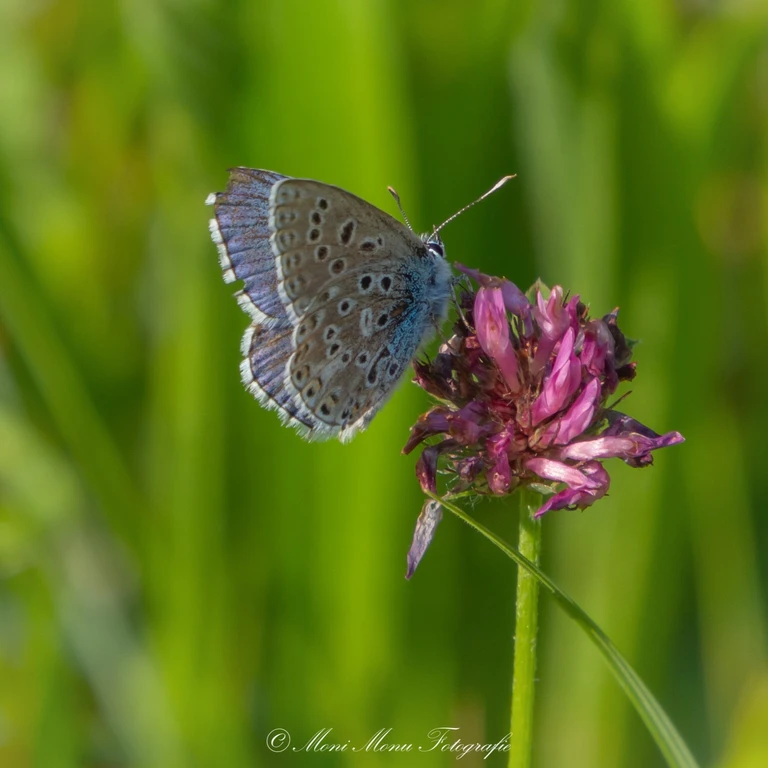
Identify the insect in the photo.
Lysandra bellargus
